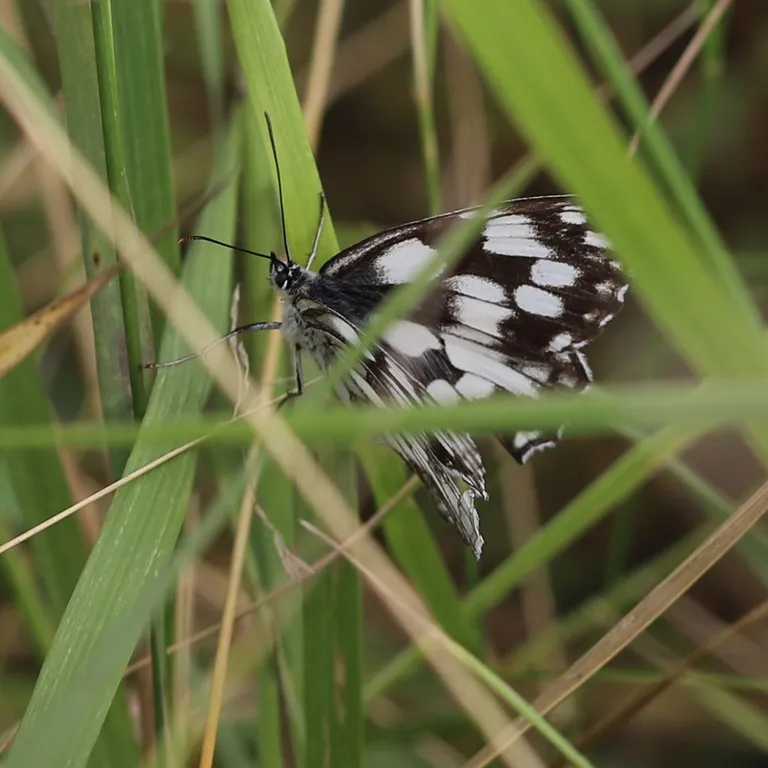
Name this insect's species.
Melanargia galathea
